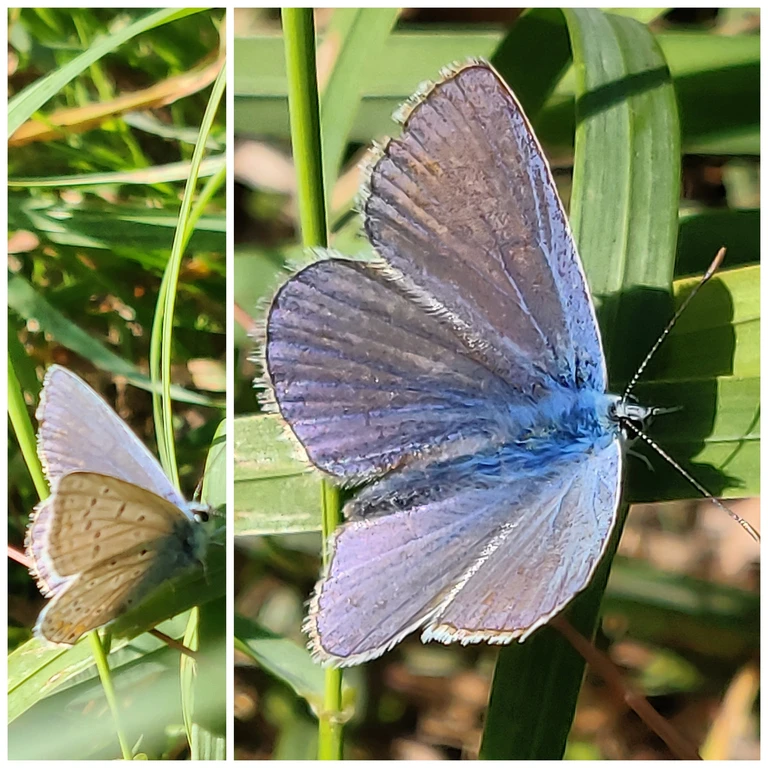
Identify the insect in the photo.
Polyommatus icarus
